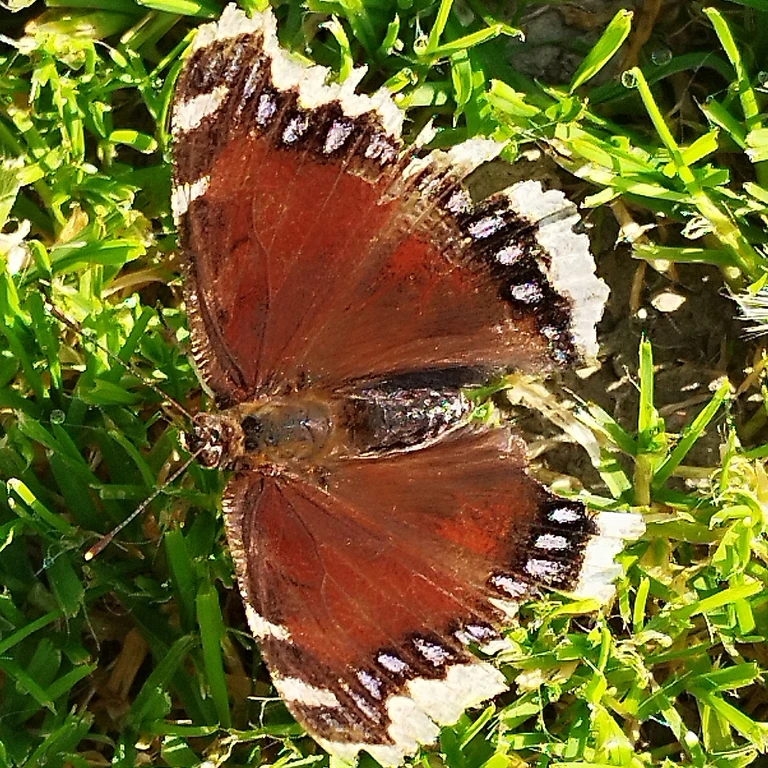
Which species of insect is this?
Nymphalis antiopa
